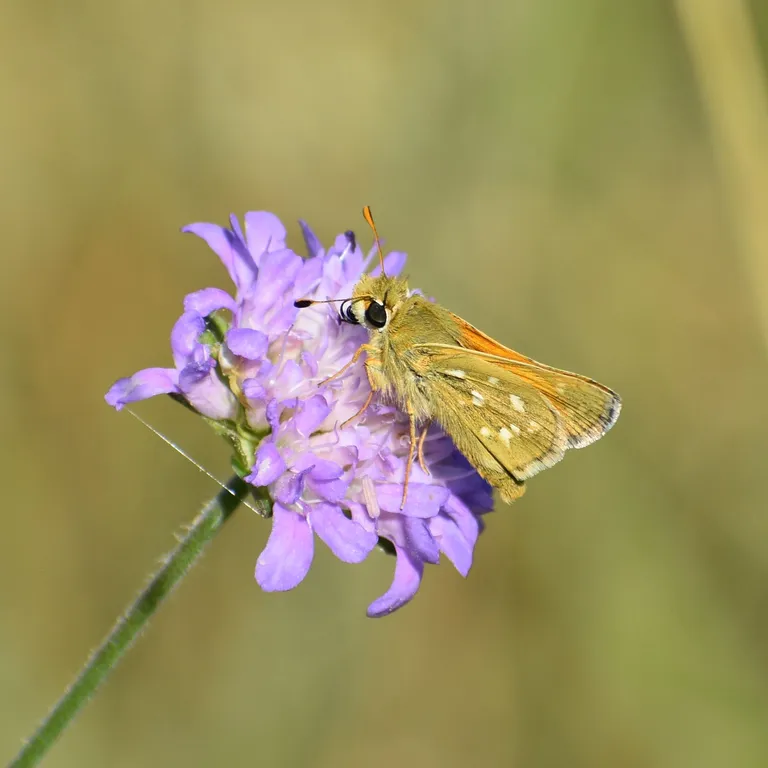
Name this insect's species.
Hesperia comma
